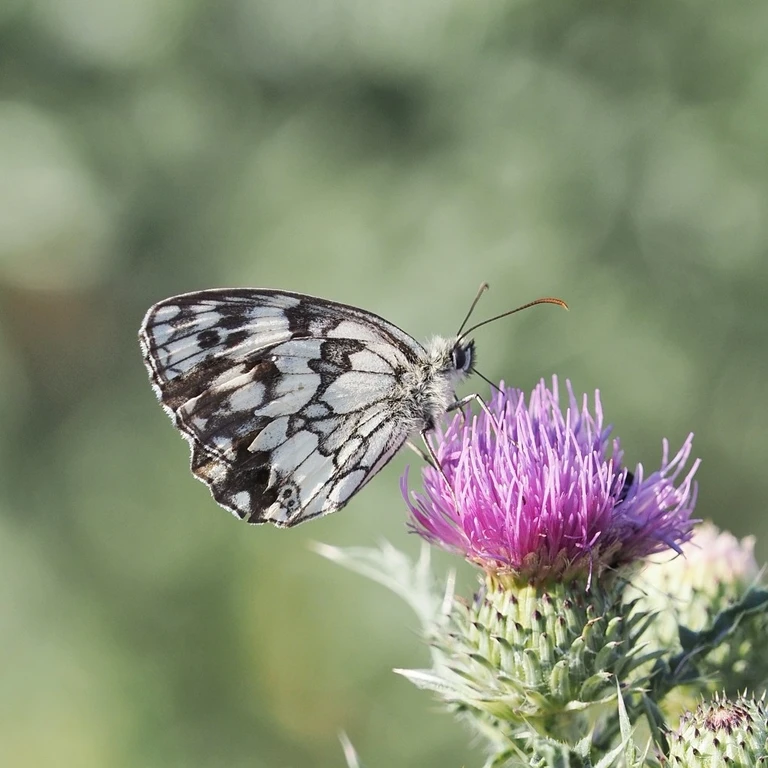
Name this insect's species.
Melanargia galathea
